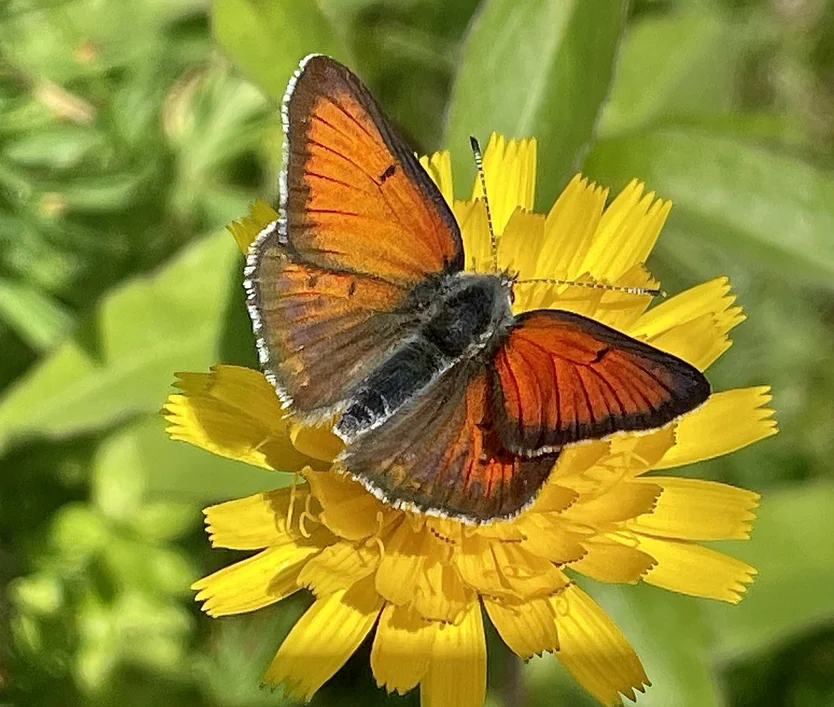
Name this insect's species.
Lycaena hippothoe (also Palaeochrysophanus hippothoe)
